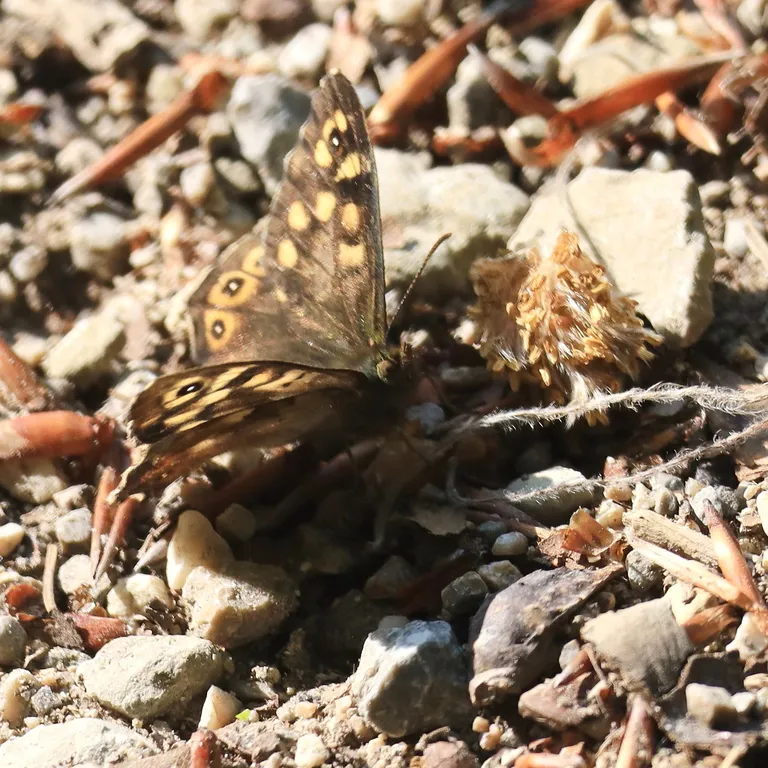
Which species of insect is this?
Pararge aegeria
